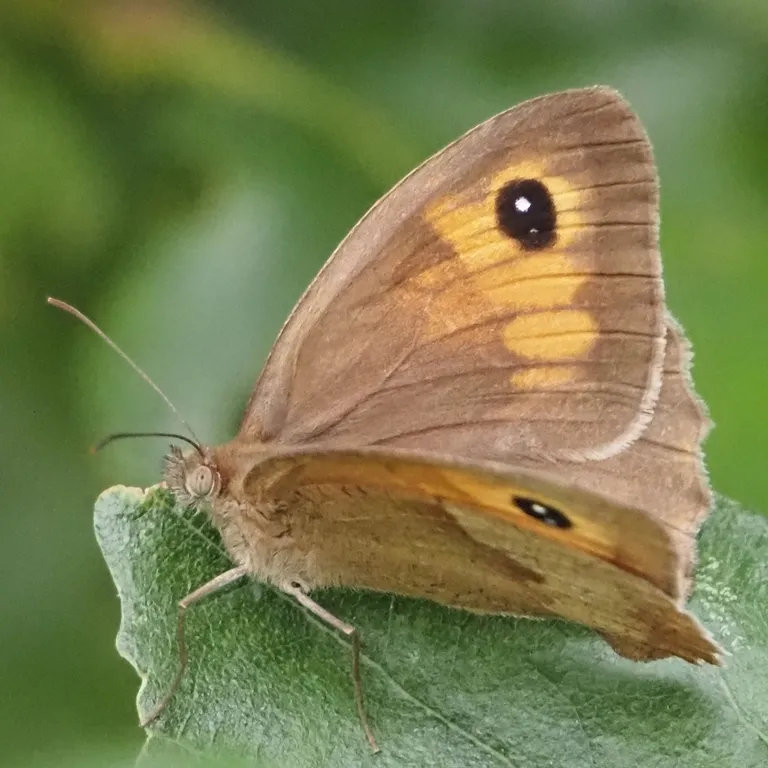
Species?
Maniola jurtina
